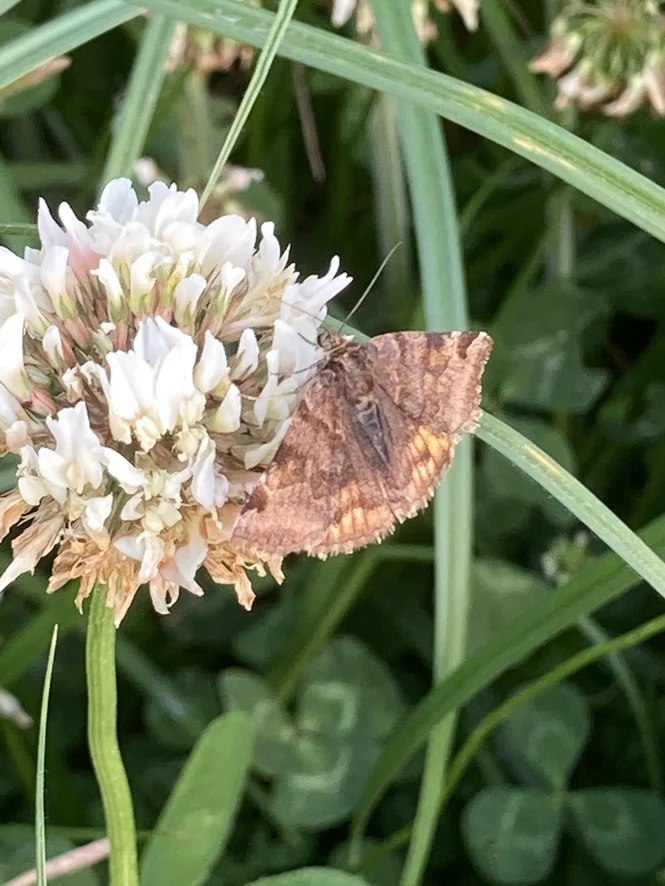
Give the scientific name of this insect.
Euclidia glyphica
